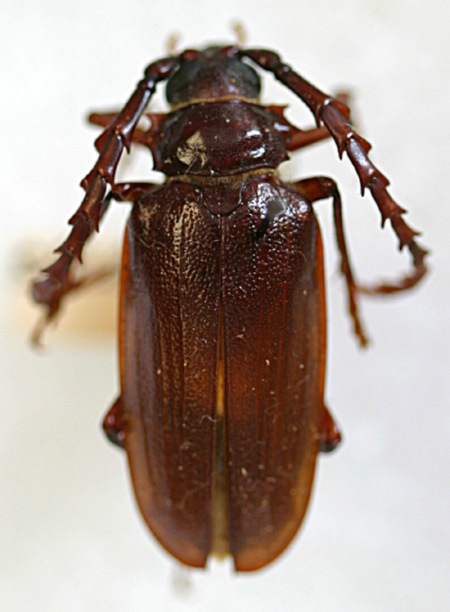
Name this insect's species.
Prionus stultus (also Prionus californicus)
